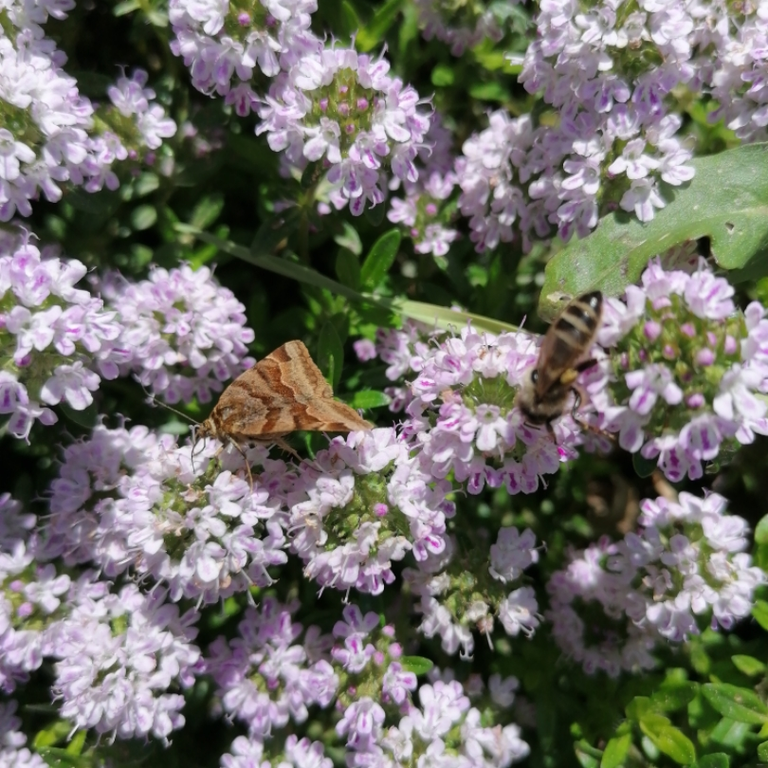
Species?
Euclidia glyphica
